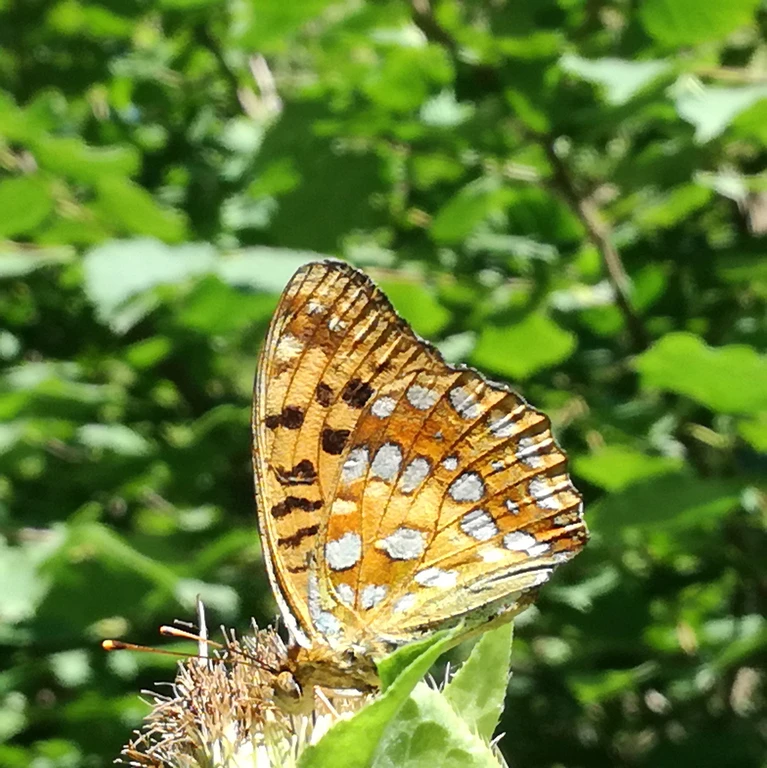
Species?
Fabriciana adippe
